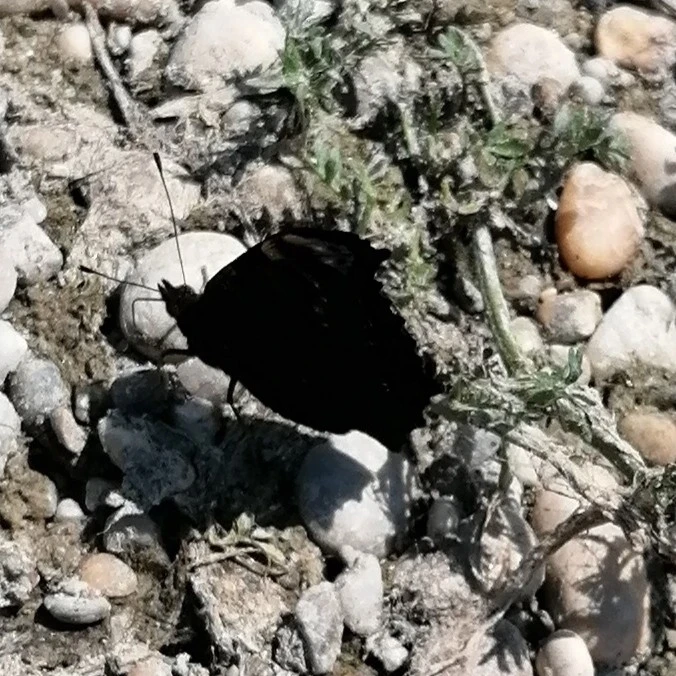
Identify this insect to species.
Aglais io
